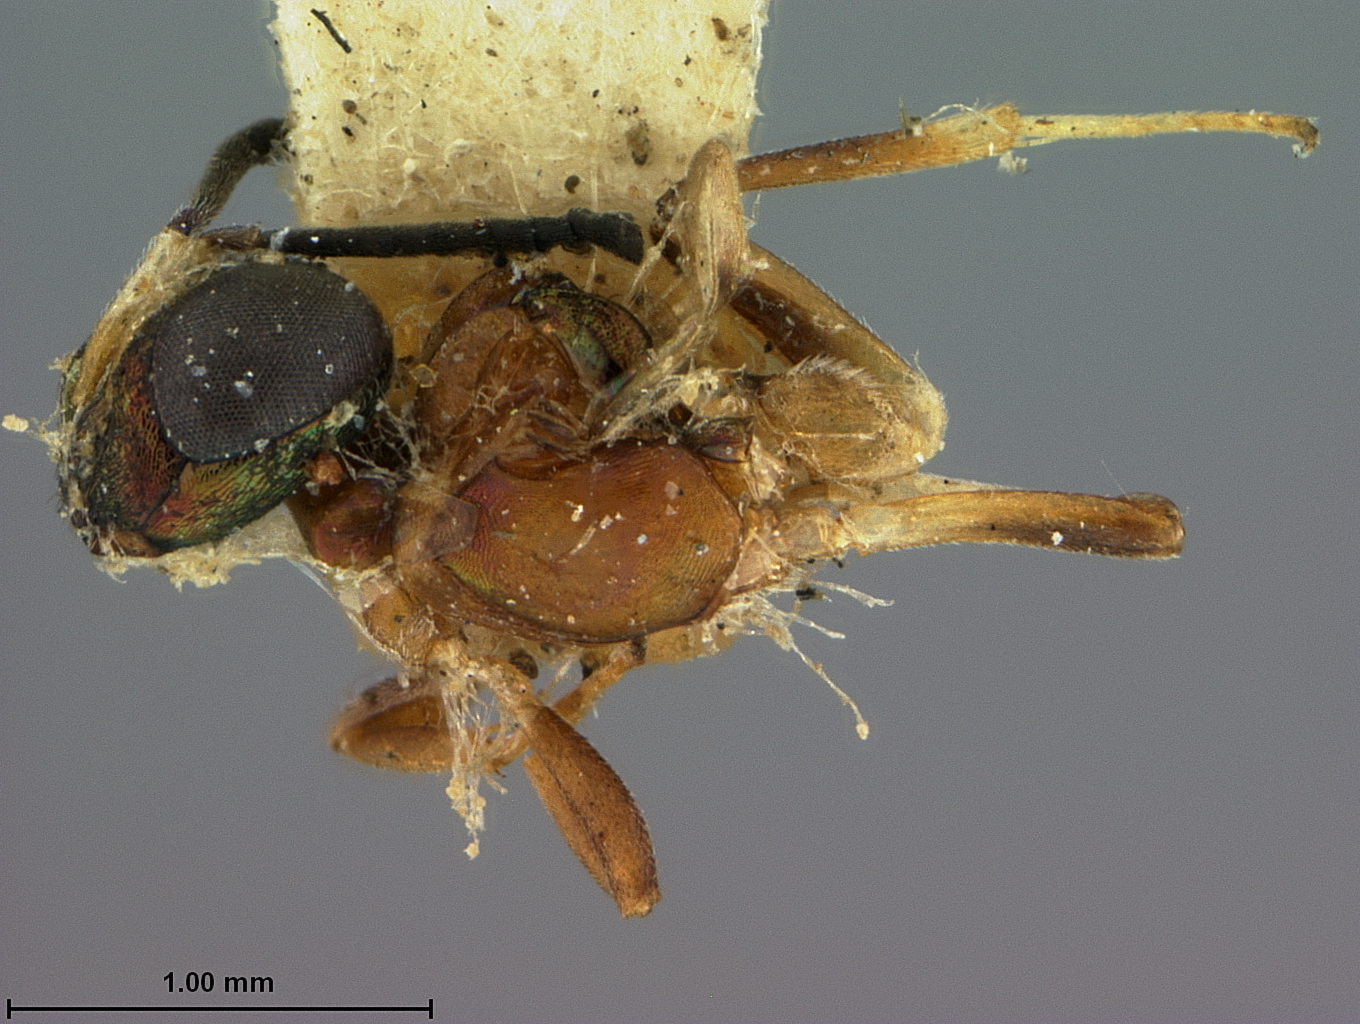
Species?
Eupelmus dryorhizoxeni
